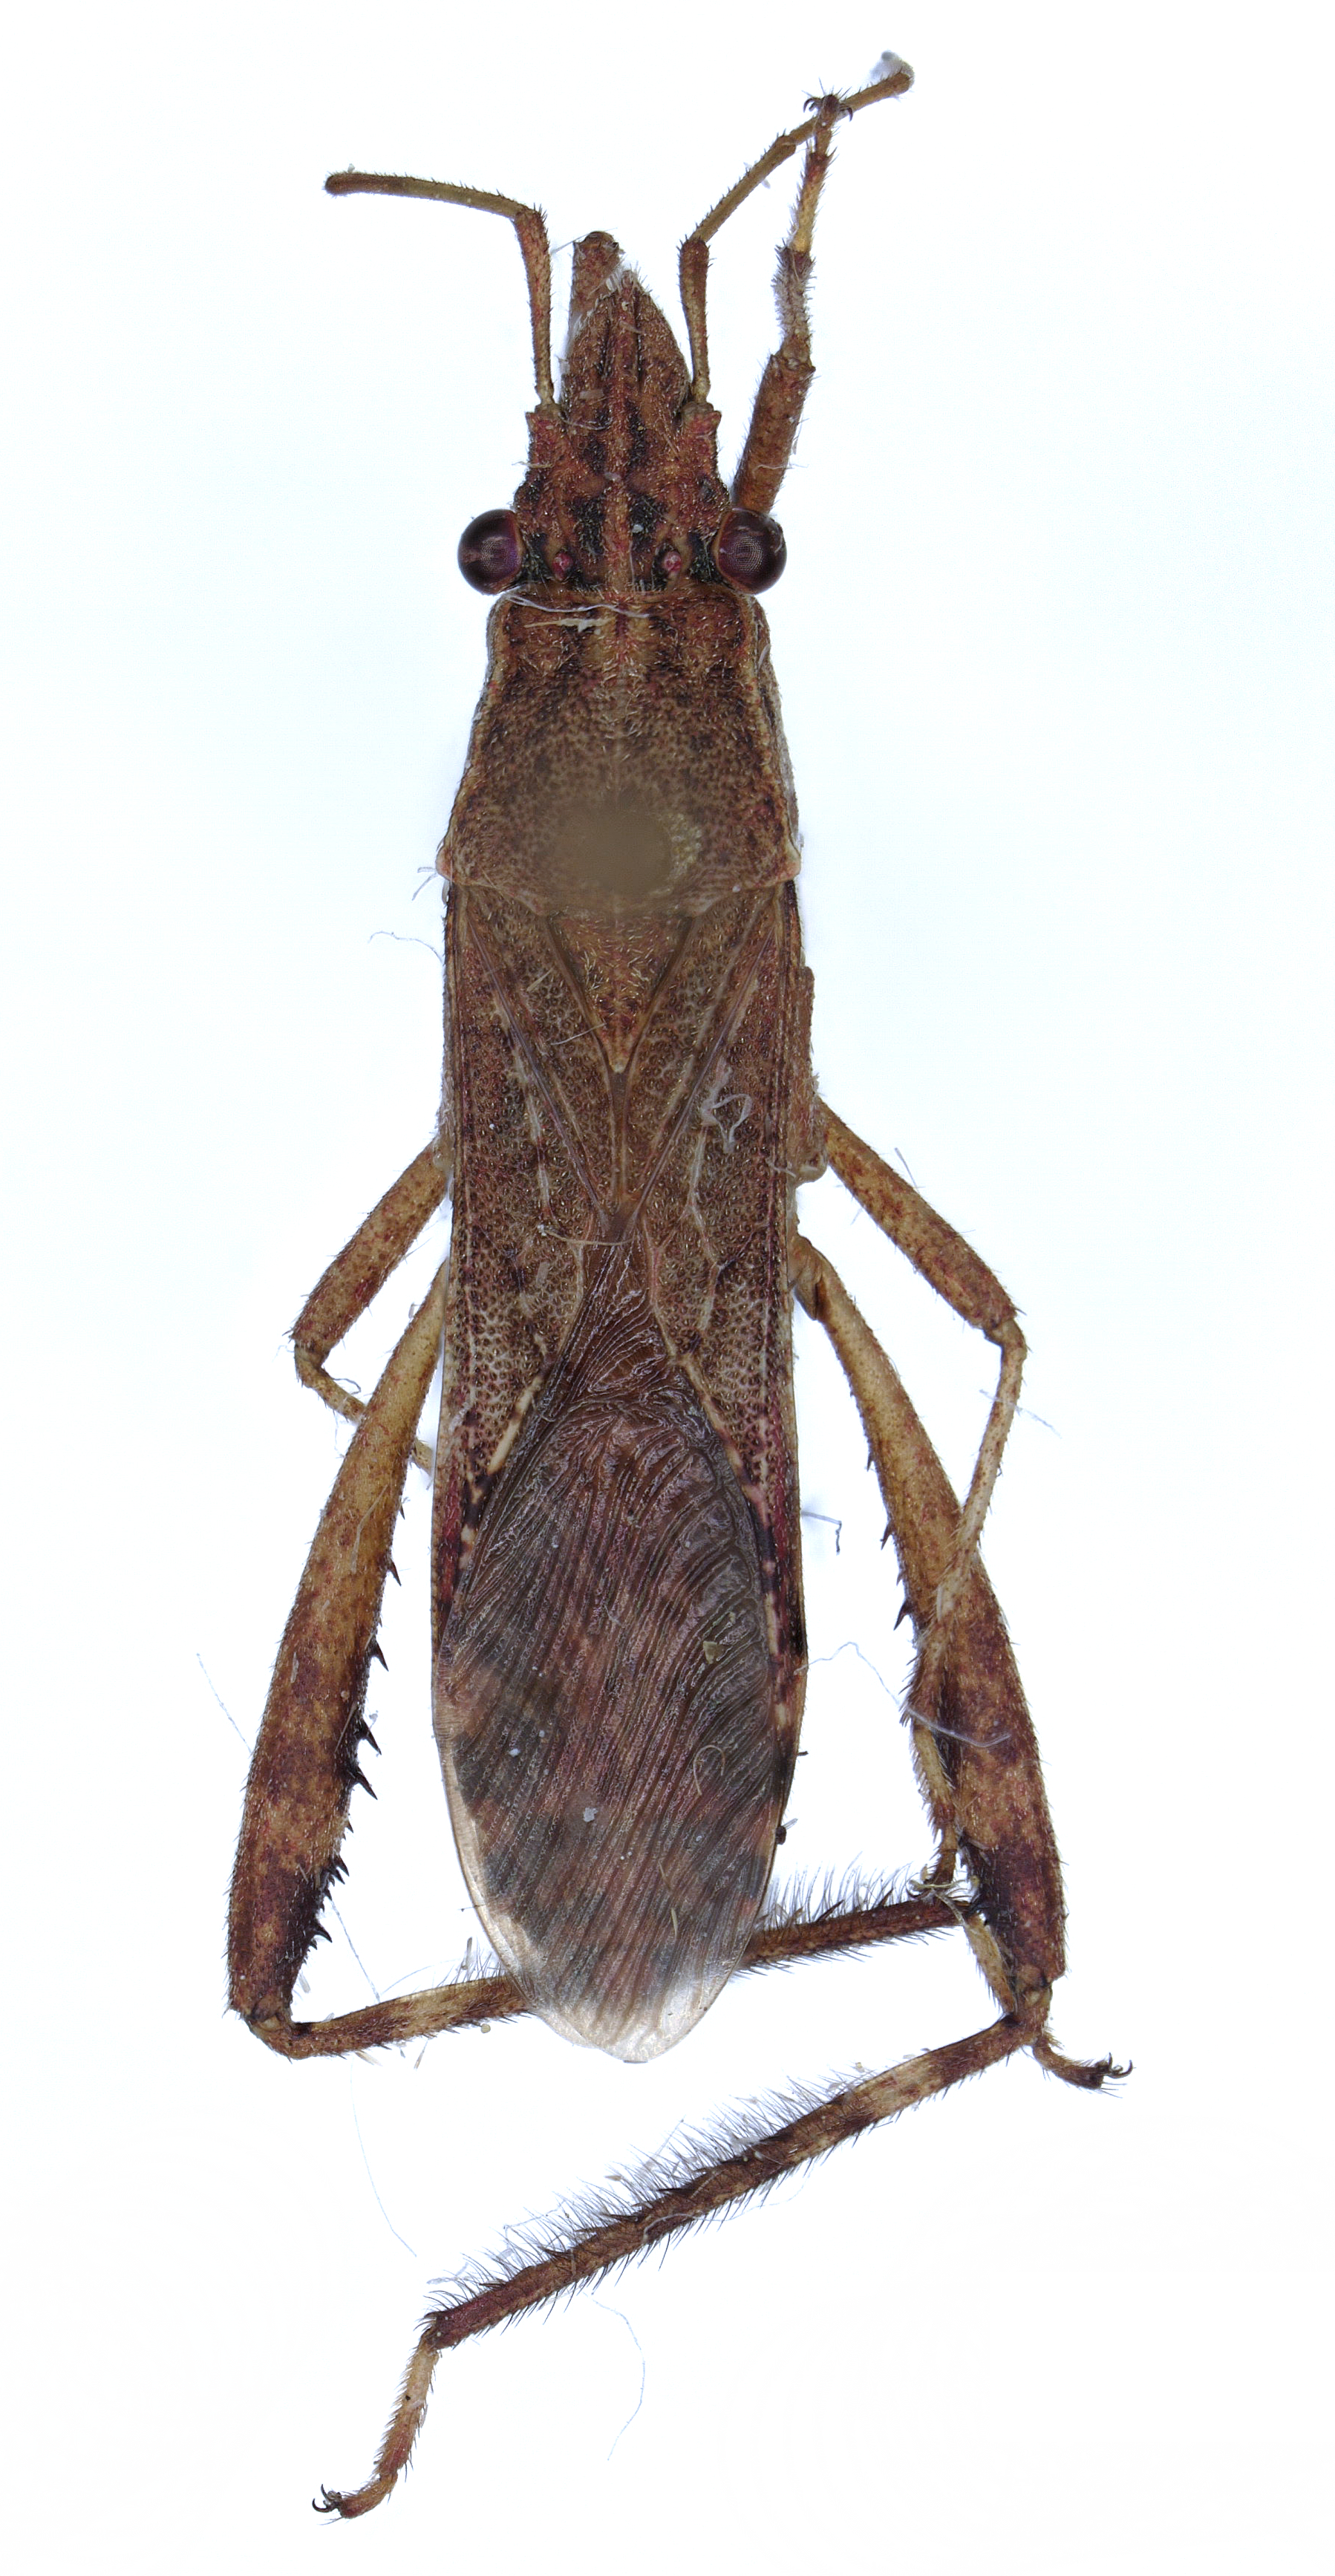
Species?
Nariscus livida
